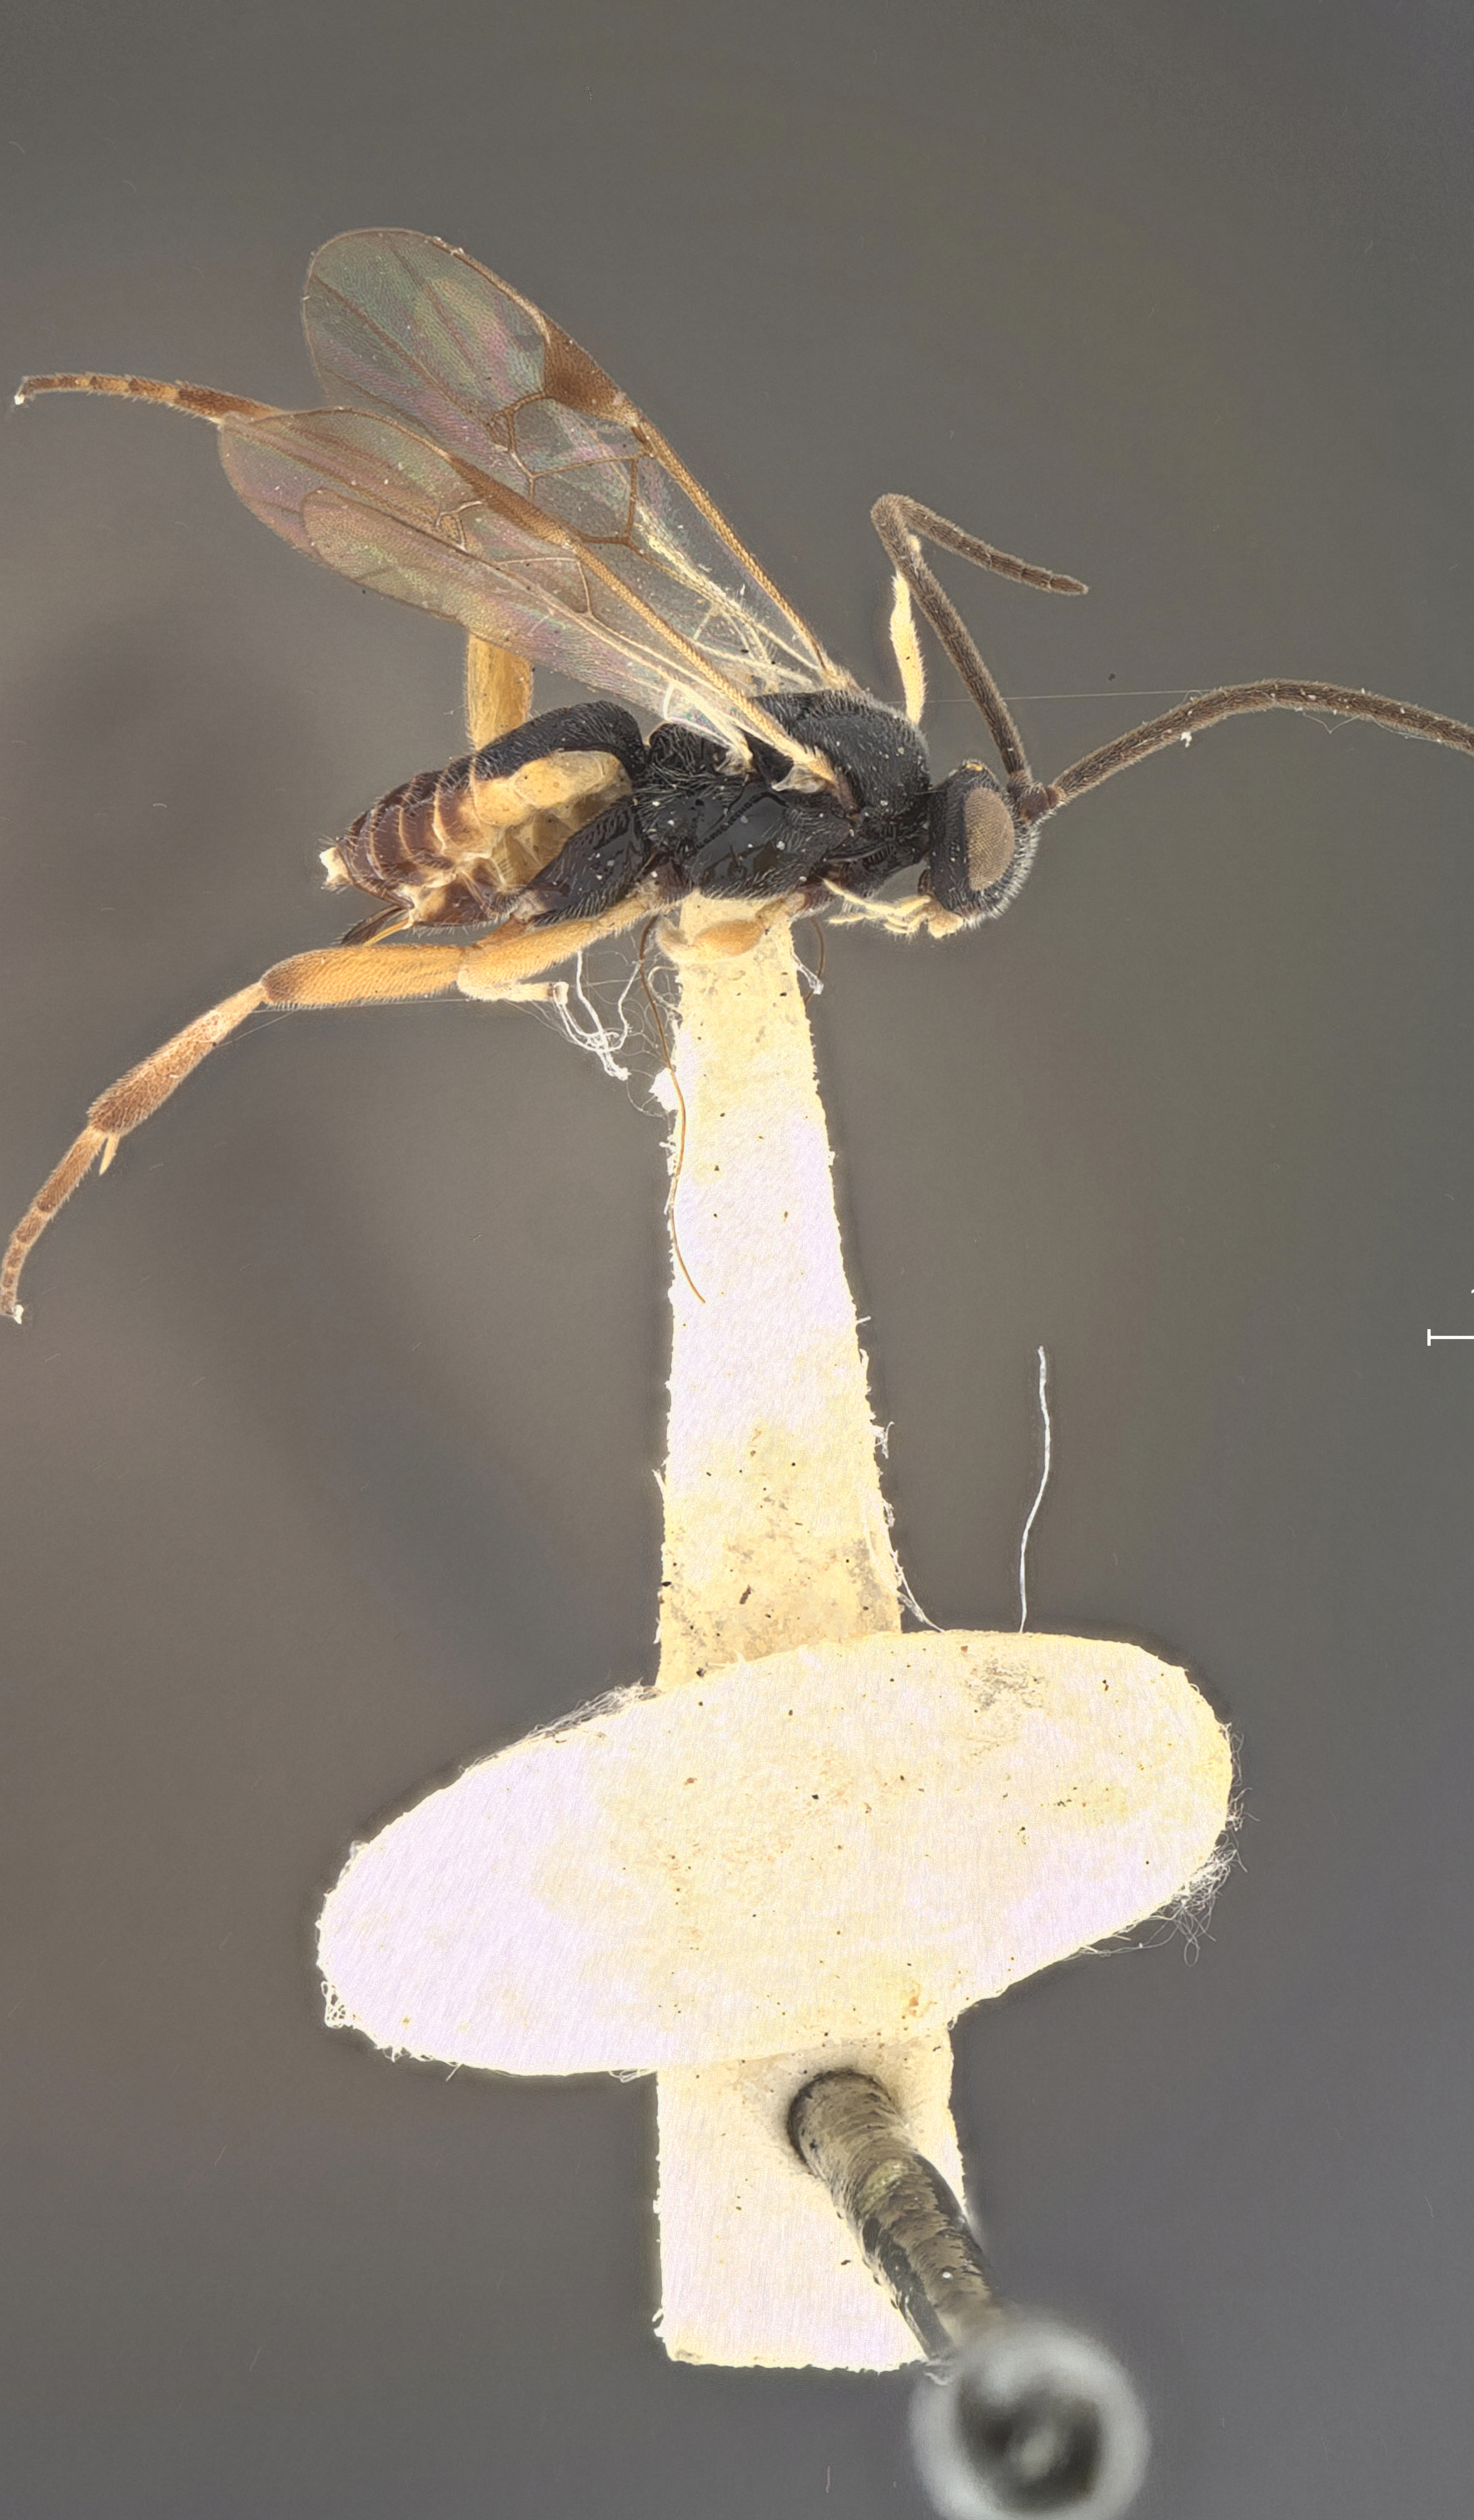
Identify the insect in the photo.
Microgaster swammerdamiae
